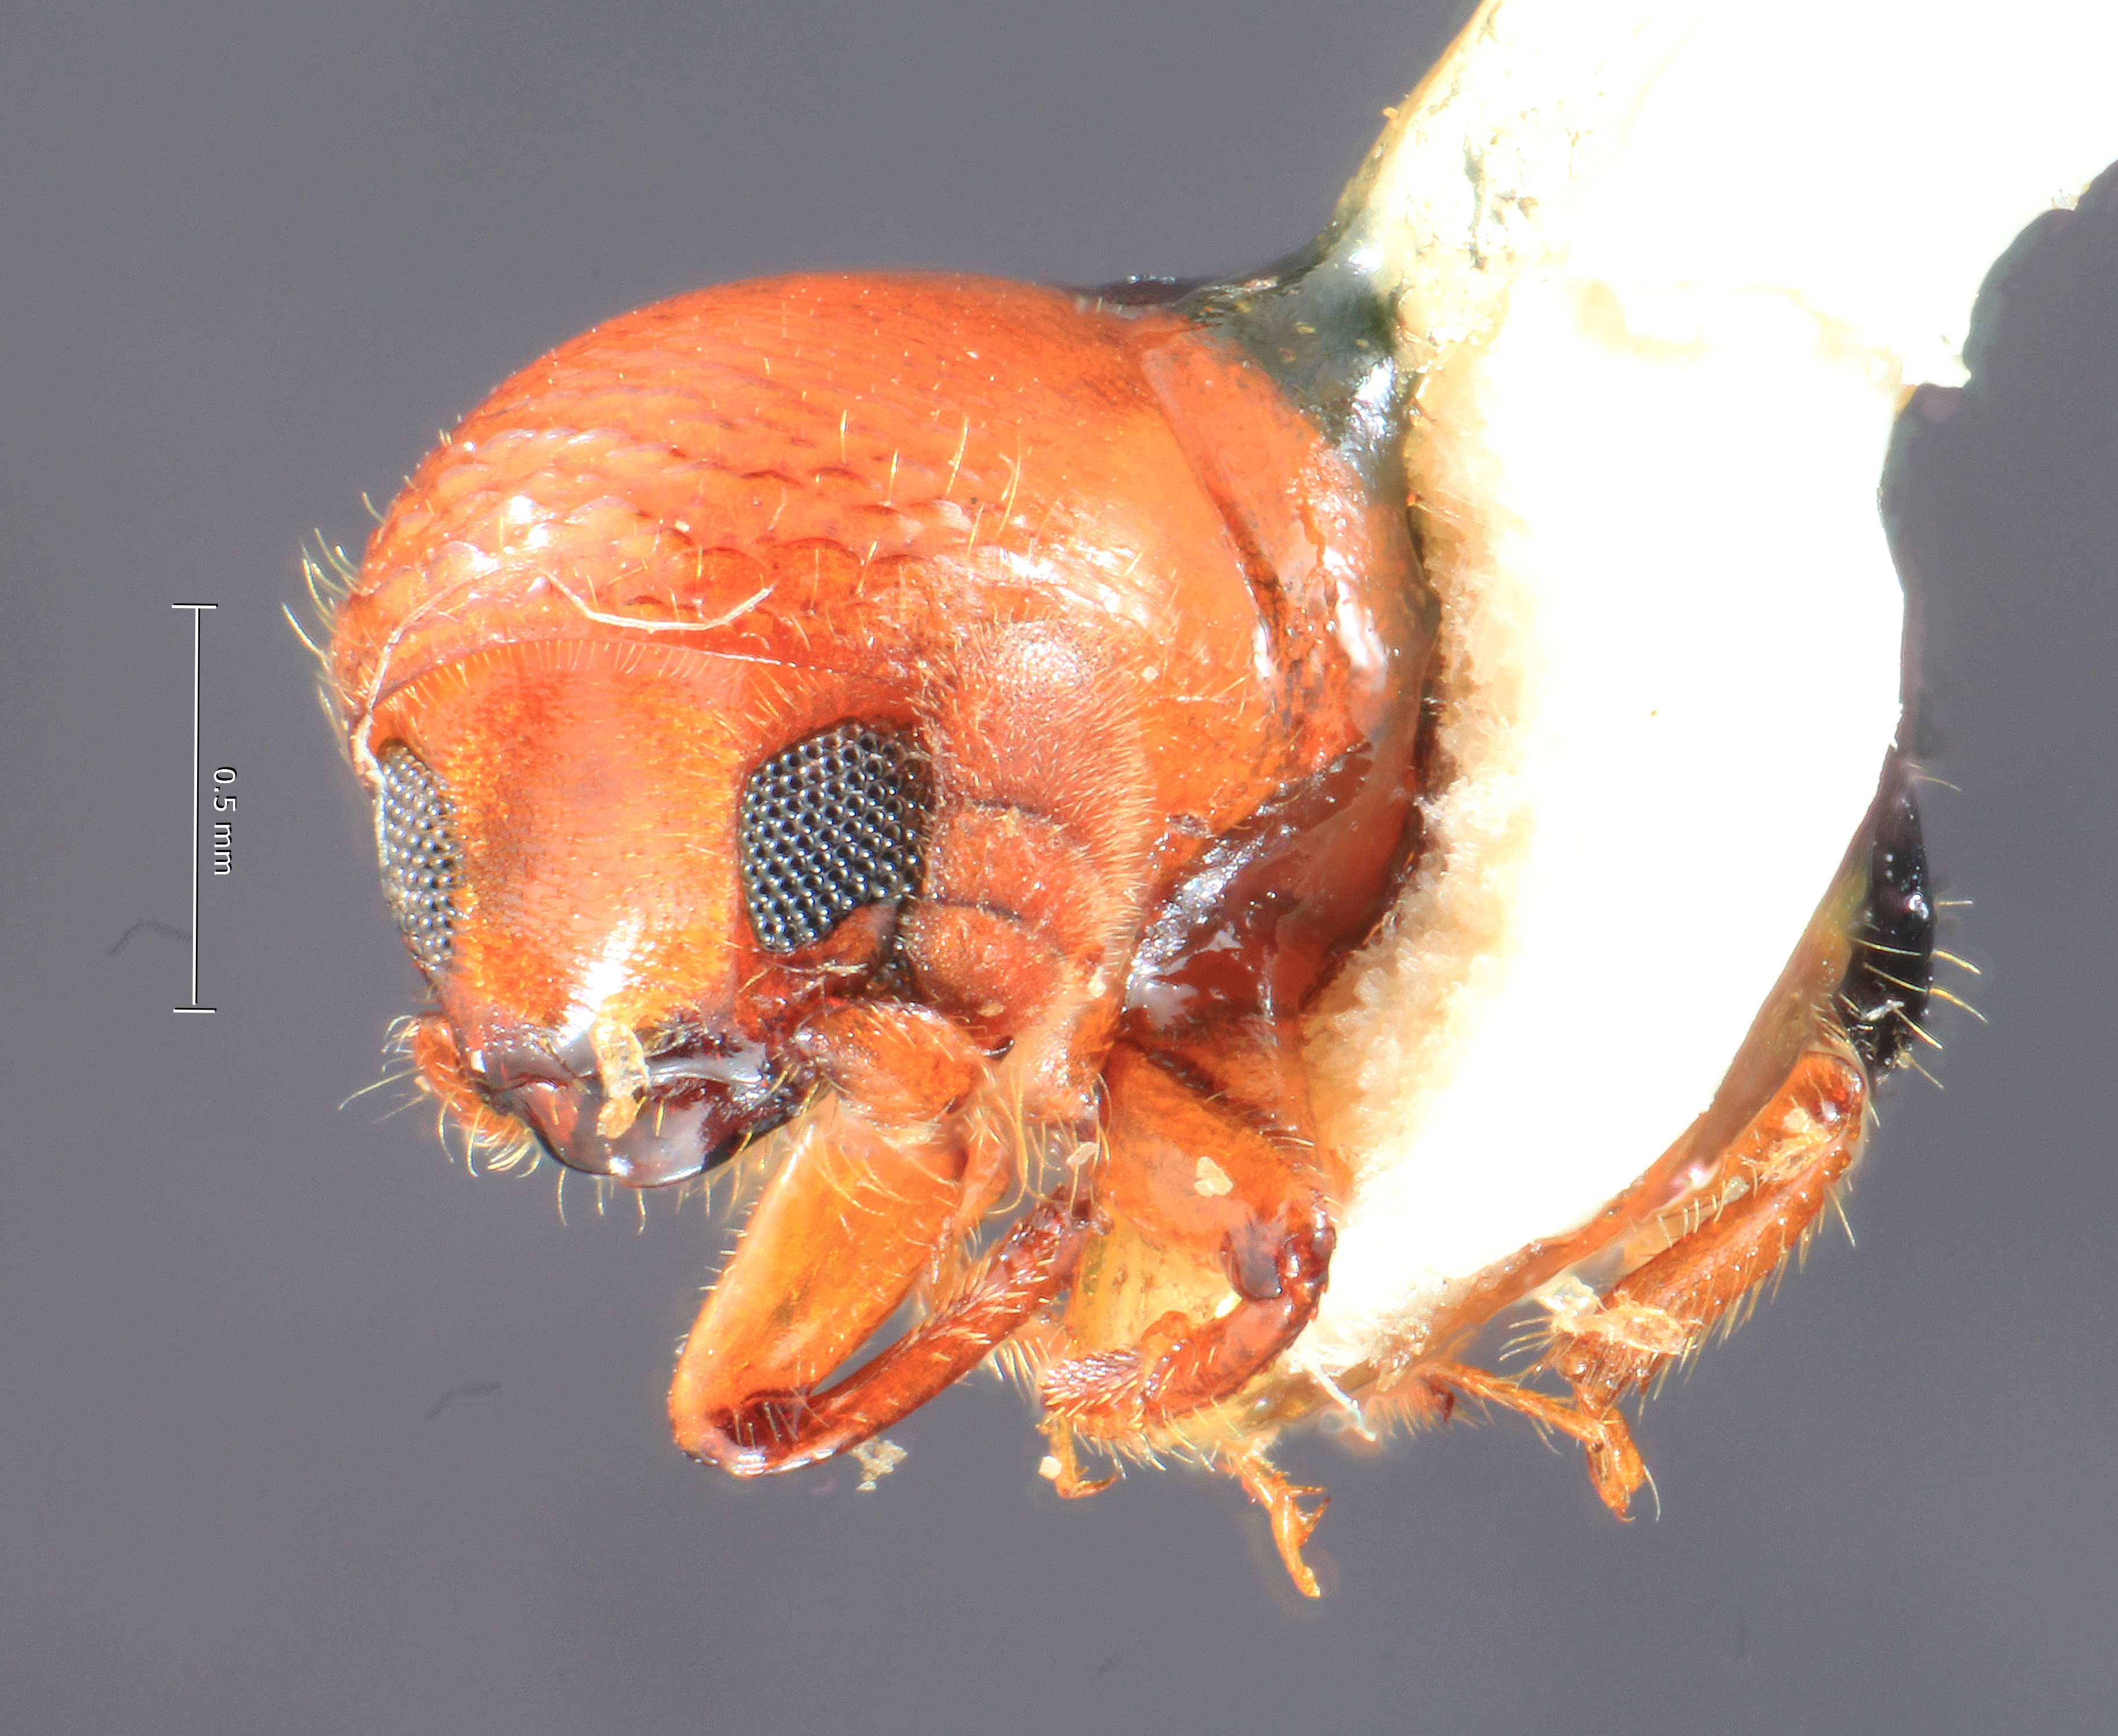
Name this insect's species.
Corthylus rubricollis
